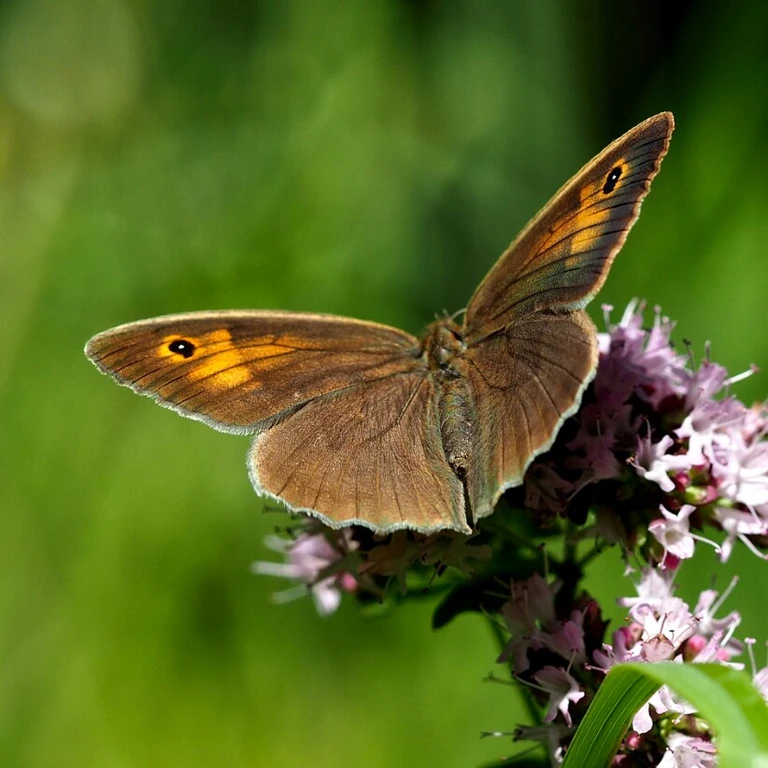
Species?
Maniola jurtina
